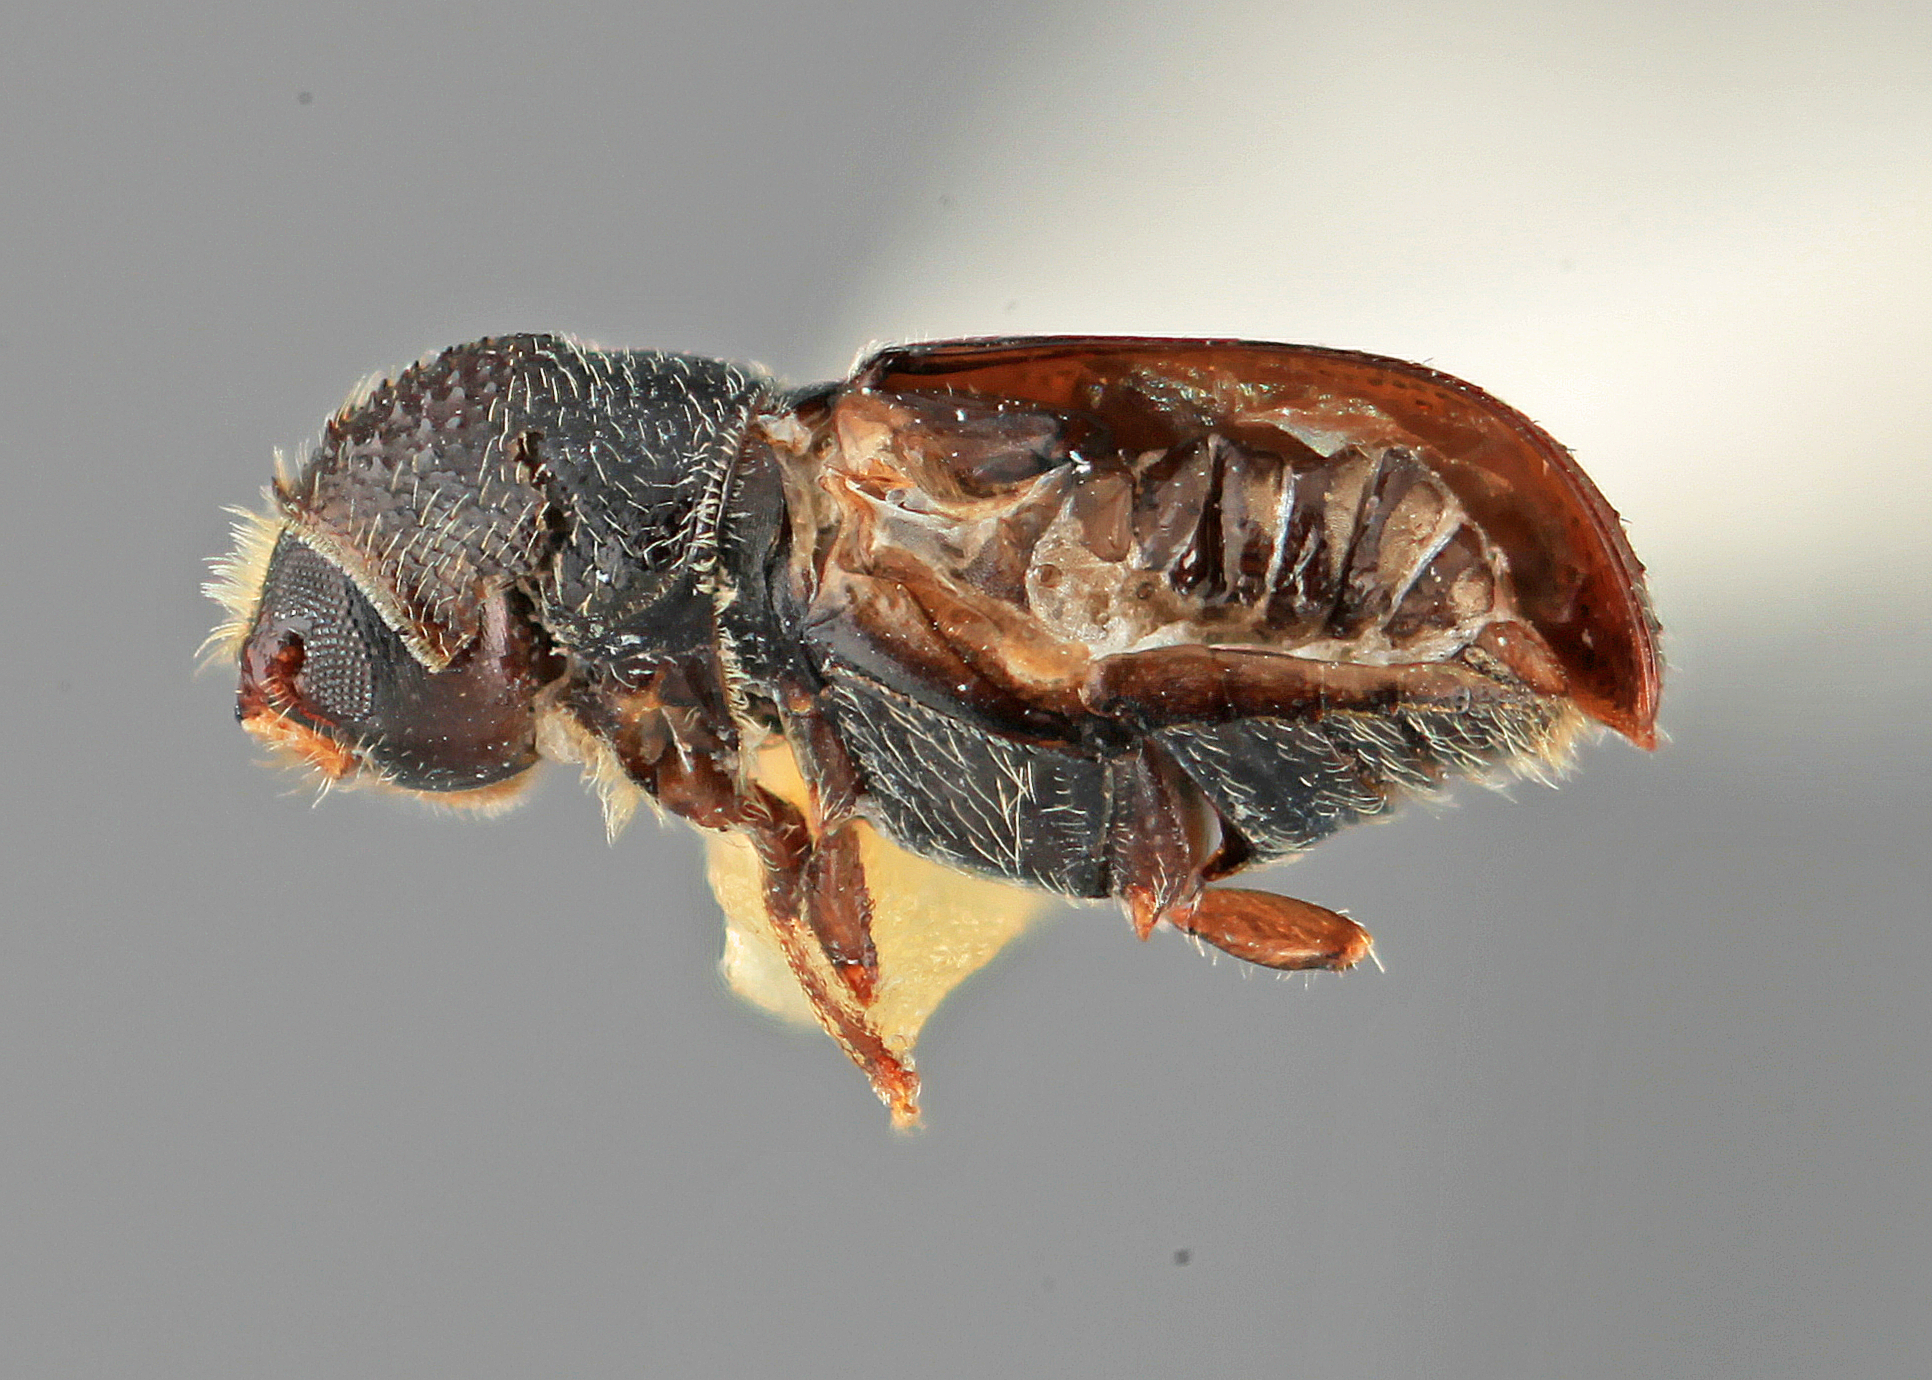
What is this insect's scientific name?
Pityophthorus vespertinus
